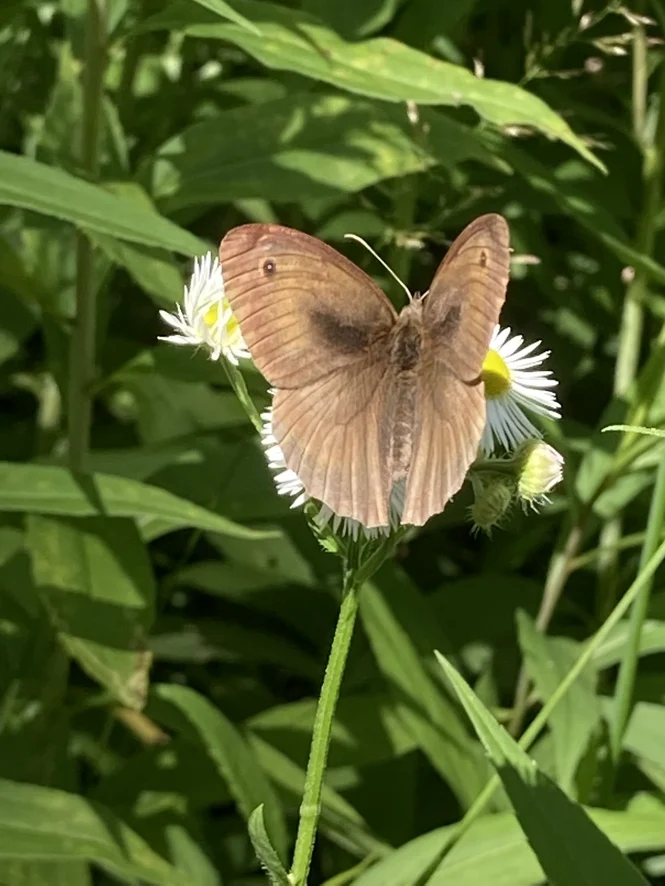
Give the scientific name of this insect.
Maniola jurtina
